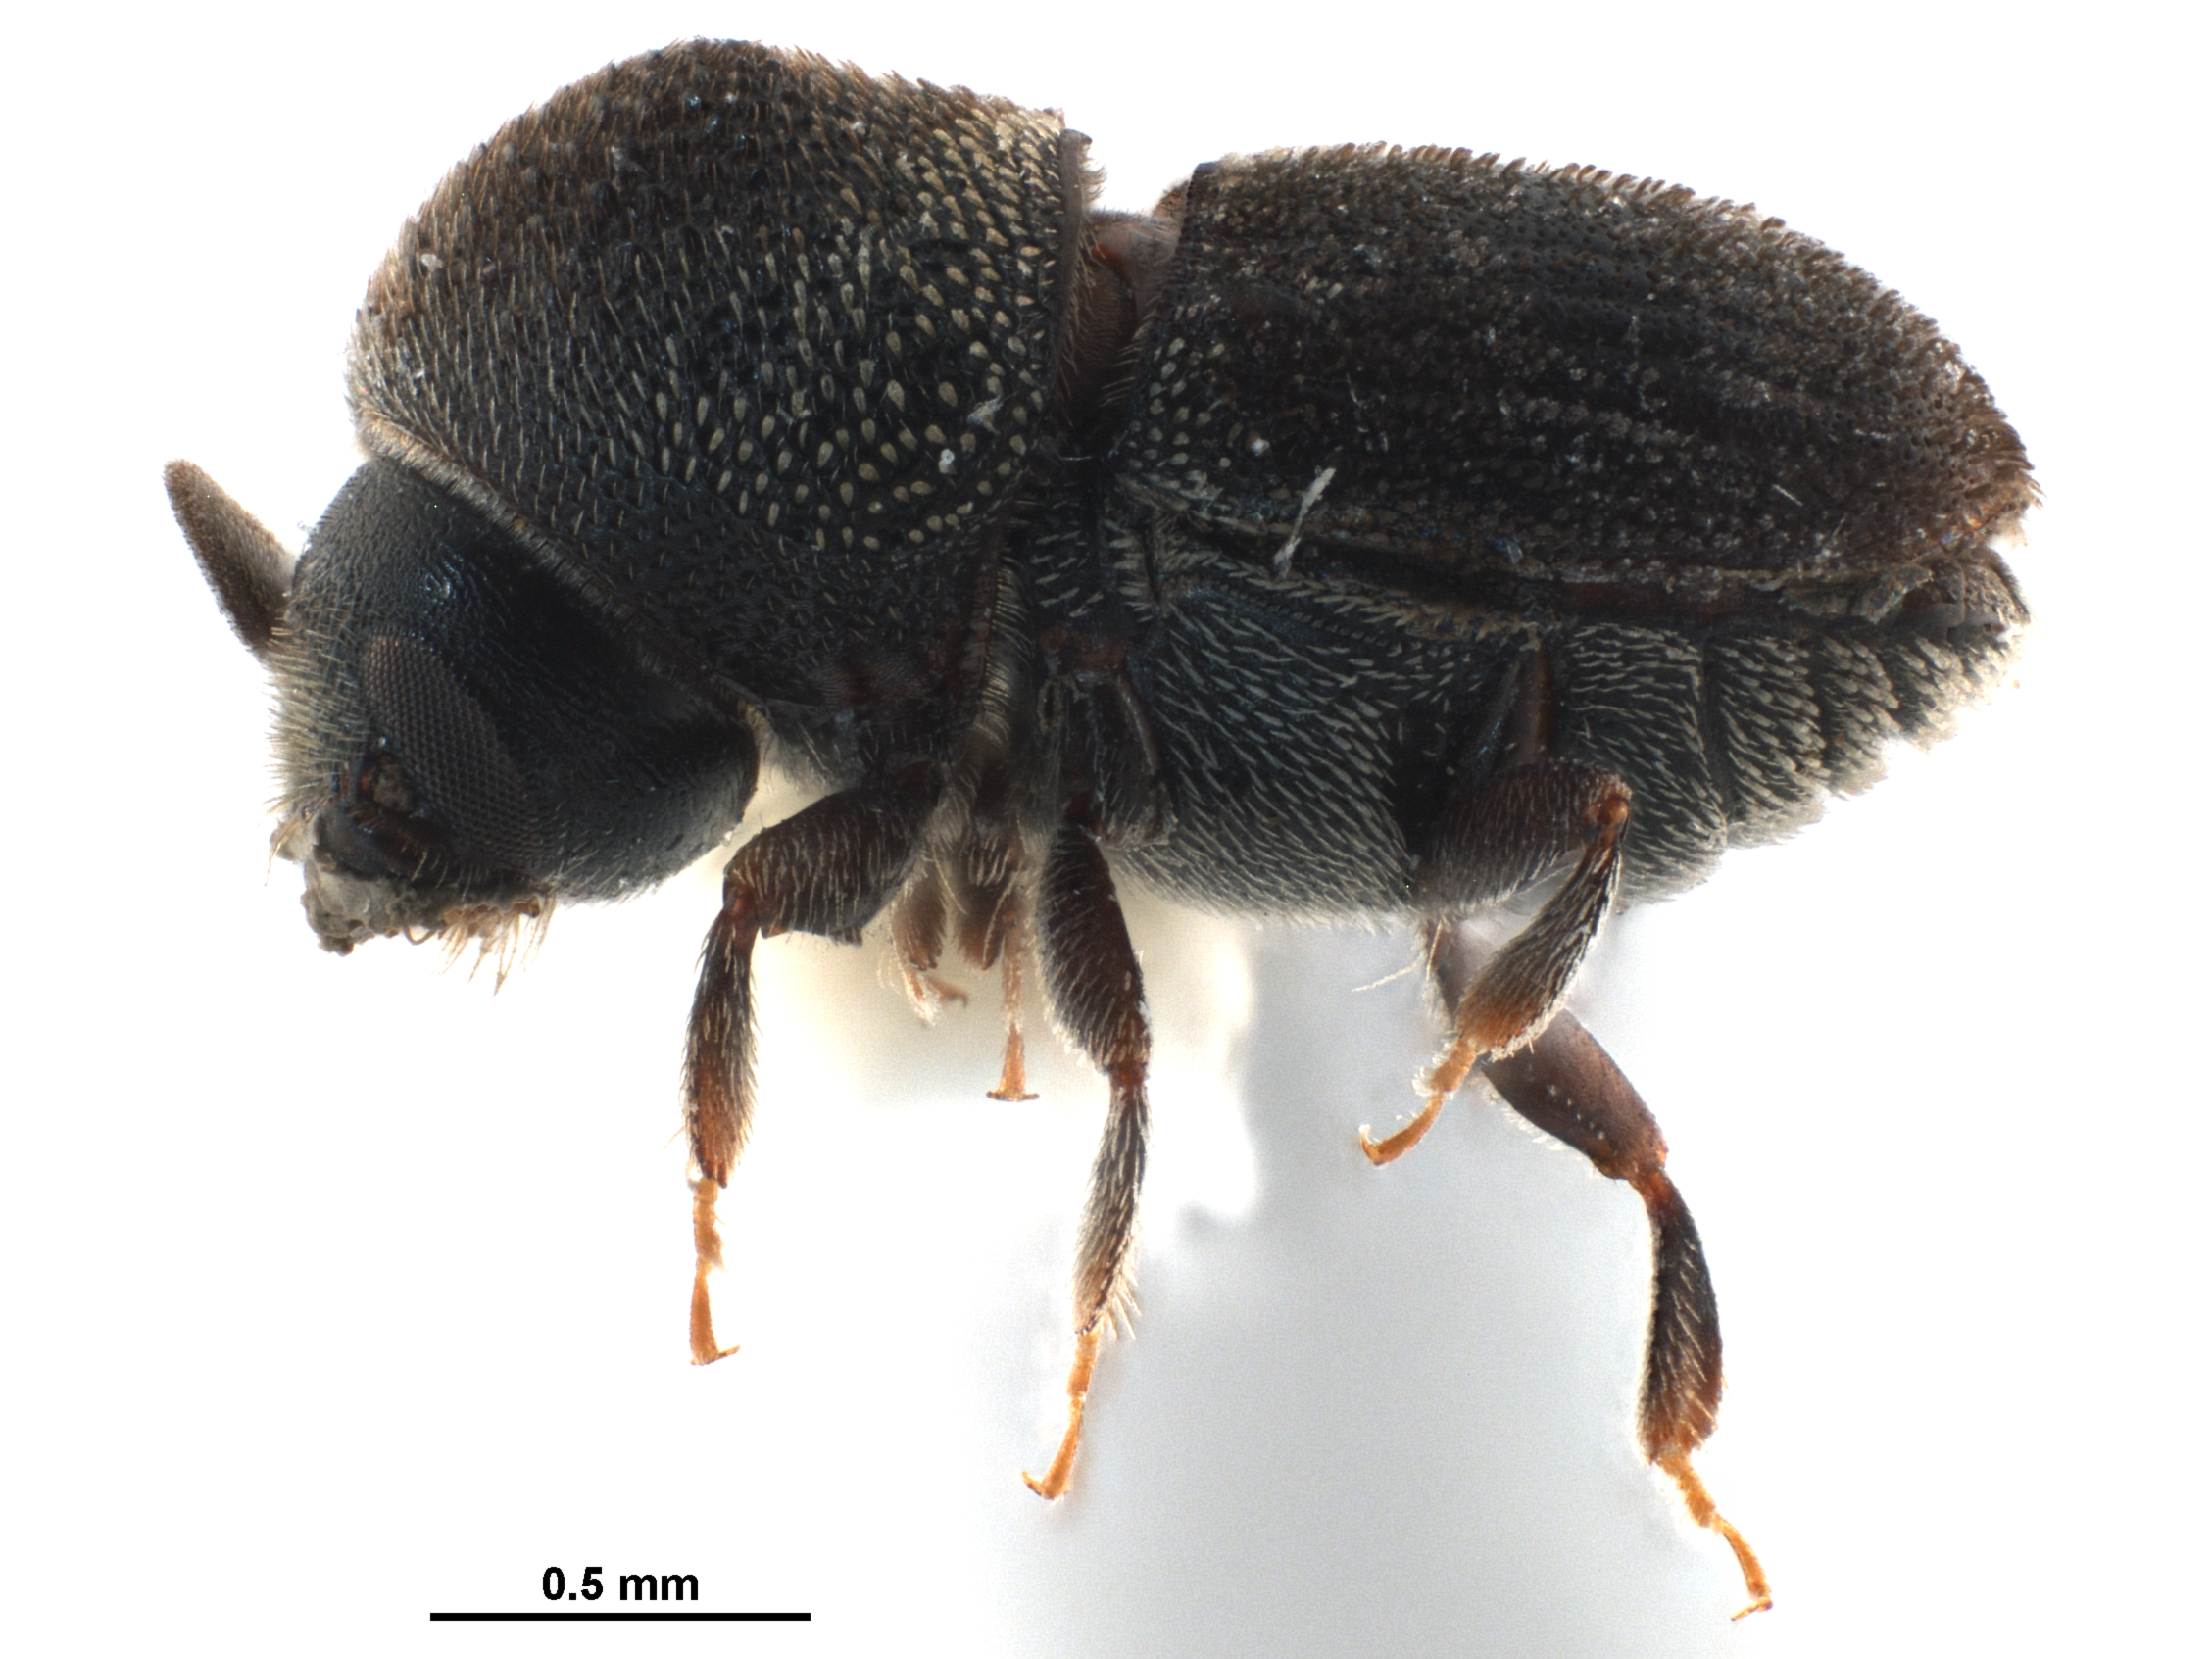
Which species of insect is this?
Scolytogenes darwini
